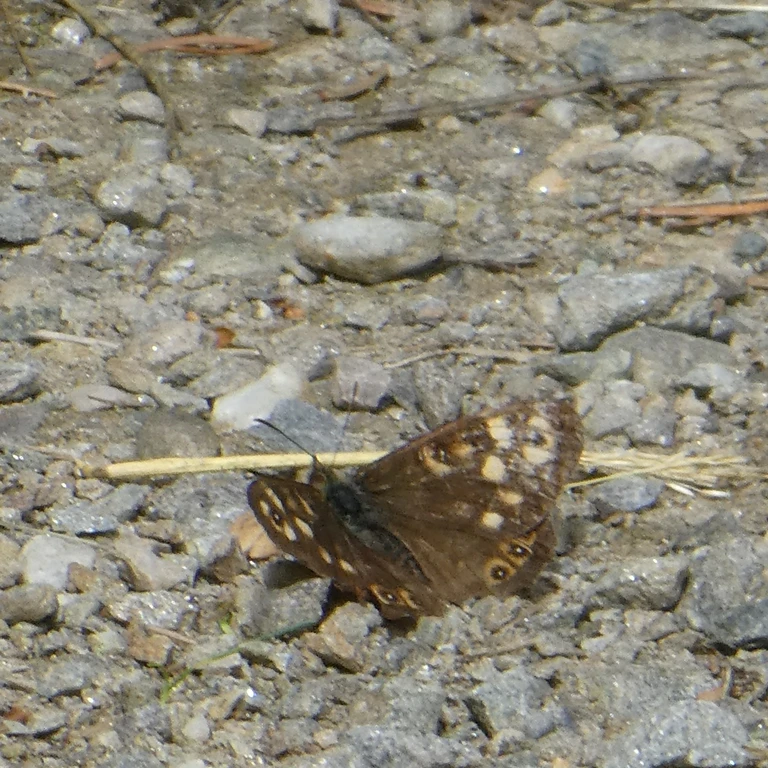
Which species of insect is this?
Pararge aegeria
